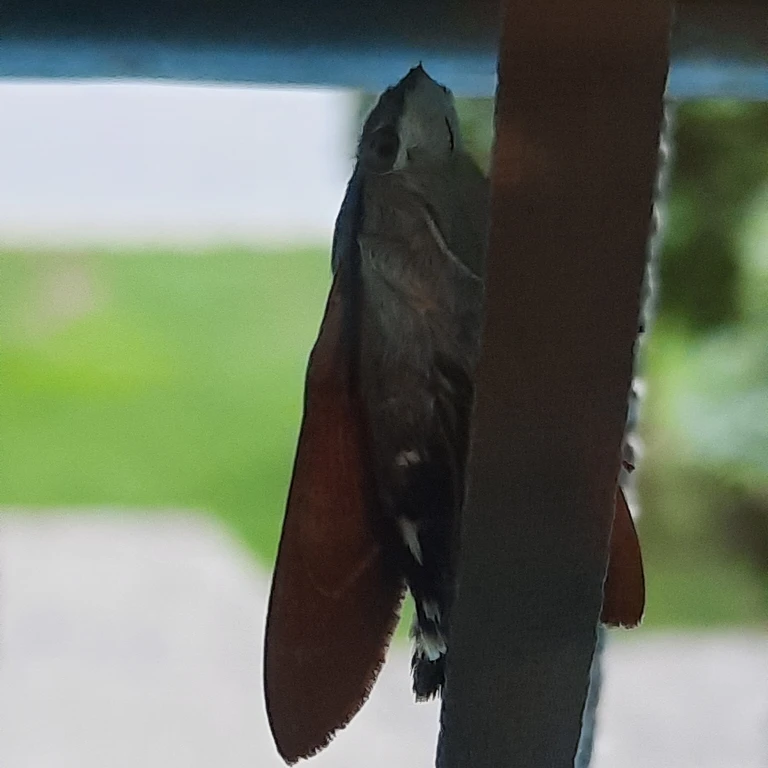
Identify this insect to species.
Macroglossum stellatarum
